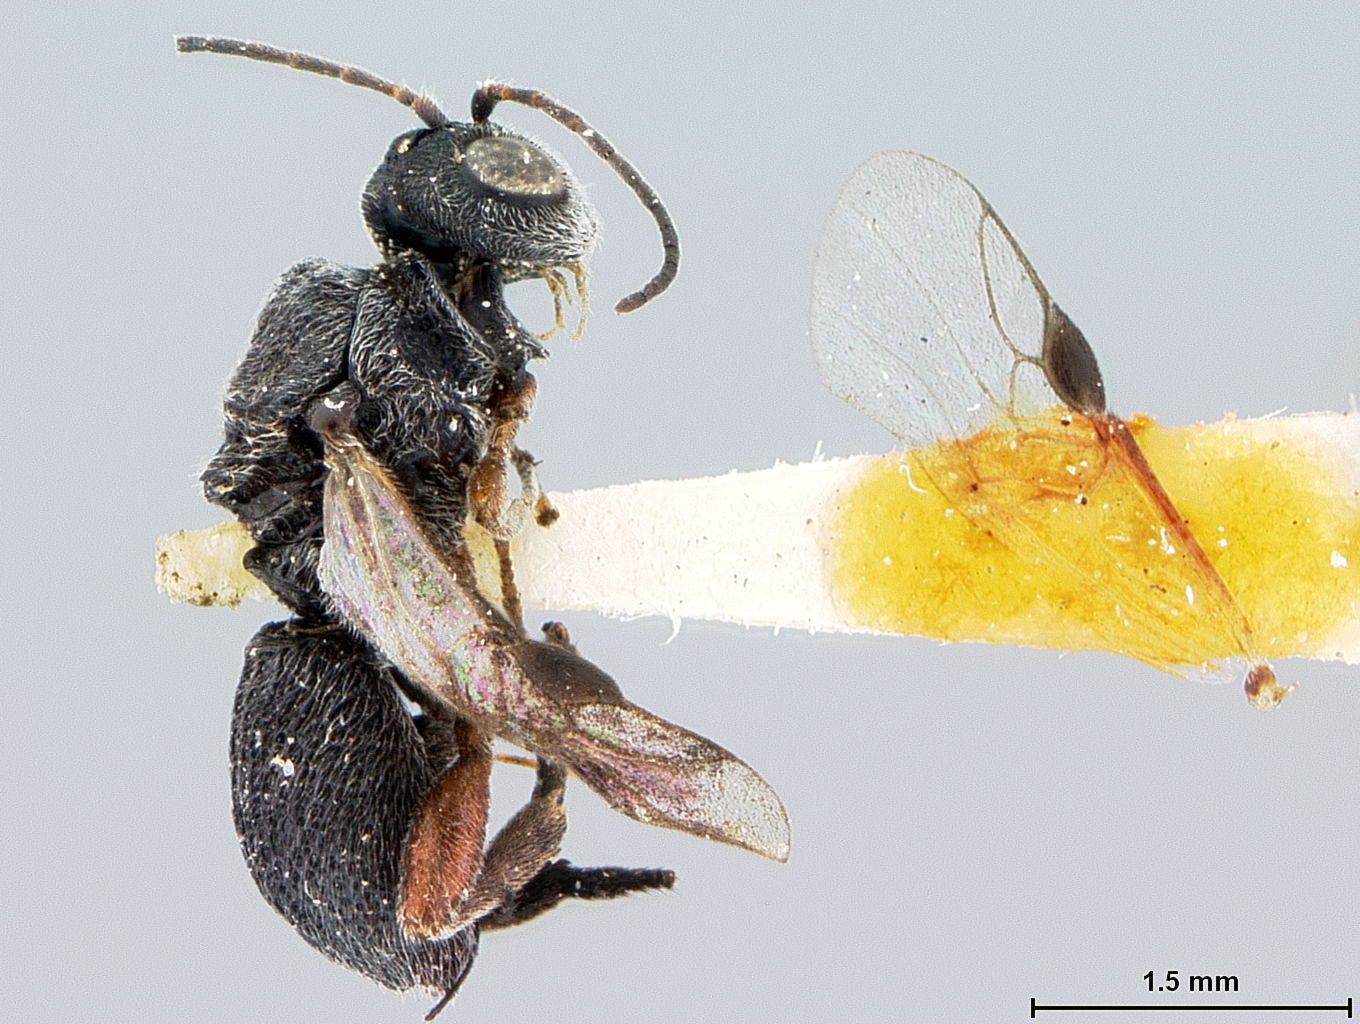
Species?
Urosigalphus mimosestes
